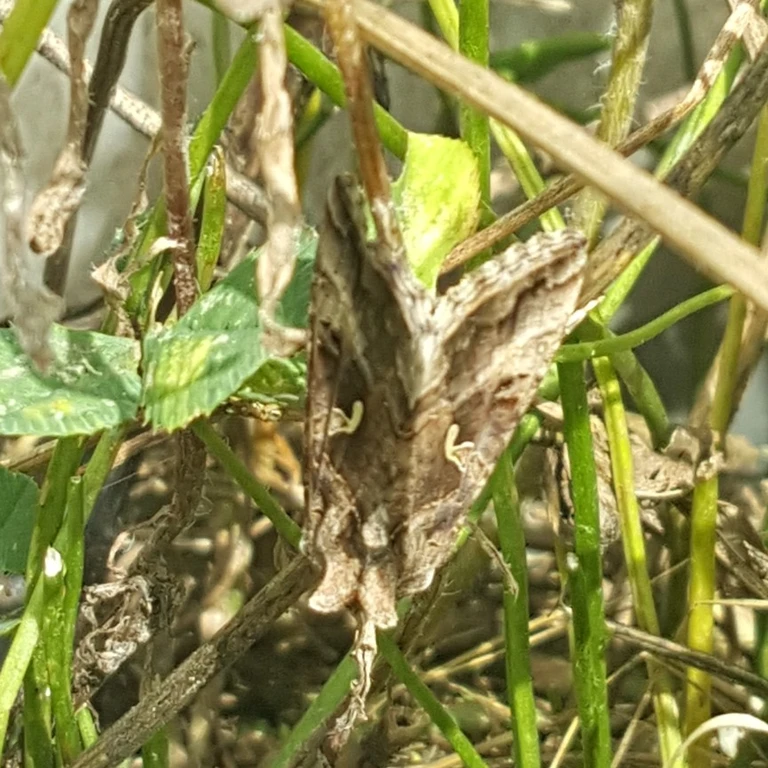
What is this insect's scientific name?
Autographa gamma
